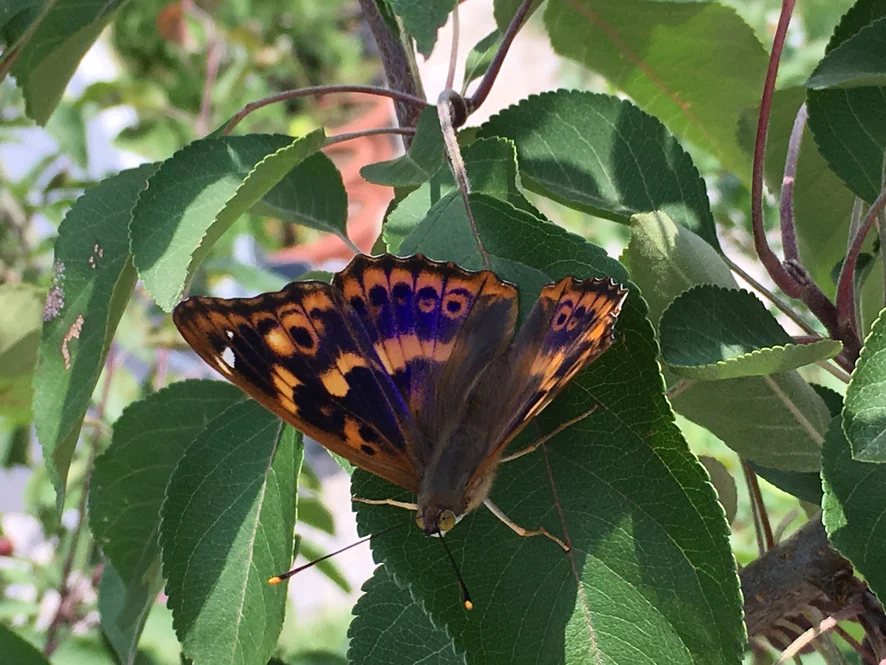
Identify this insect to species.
Apatura ilia
